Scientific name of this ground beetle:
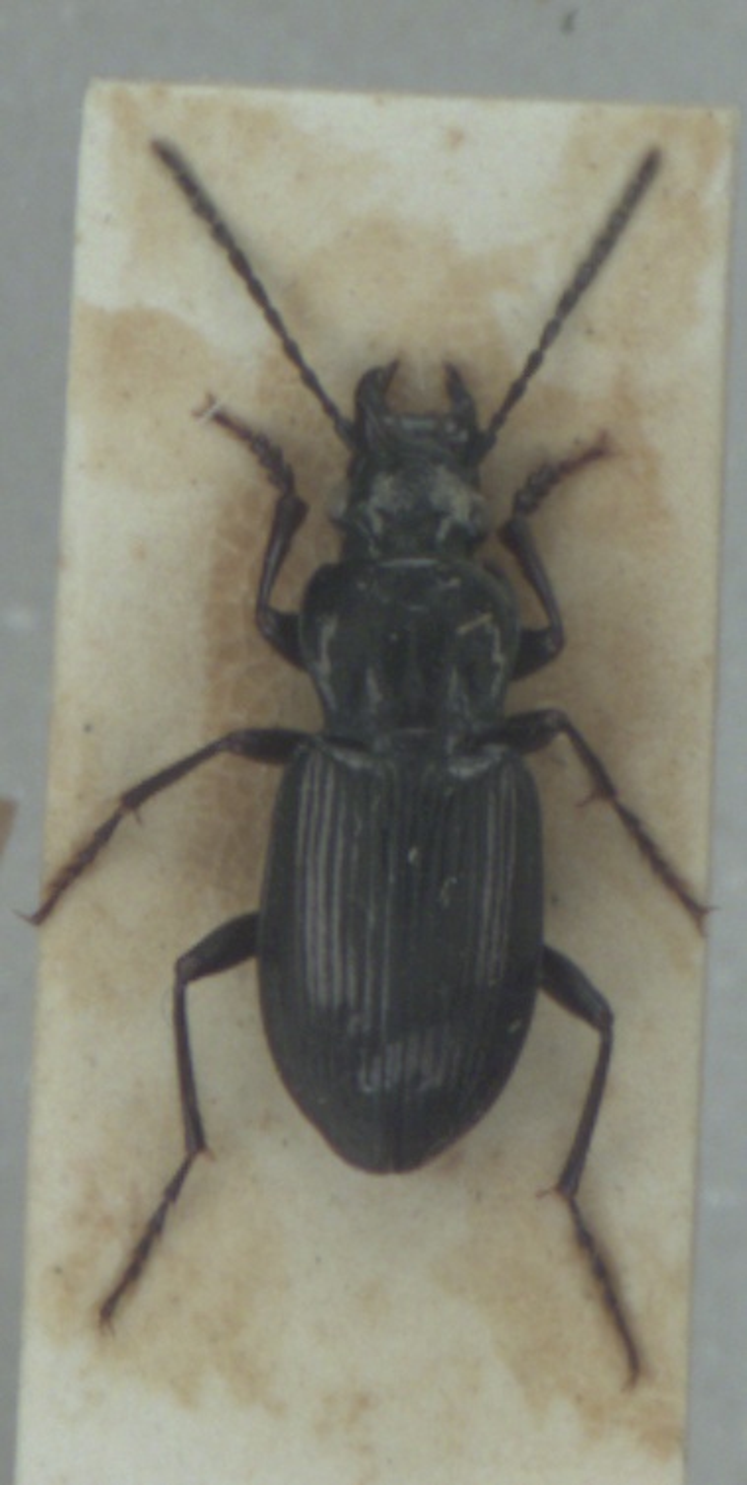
Pterostichus oblongopunctatus
